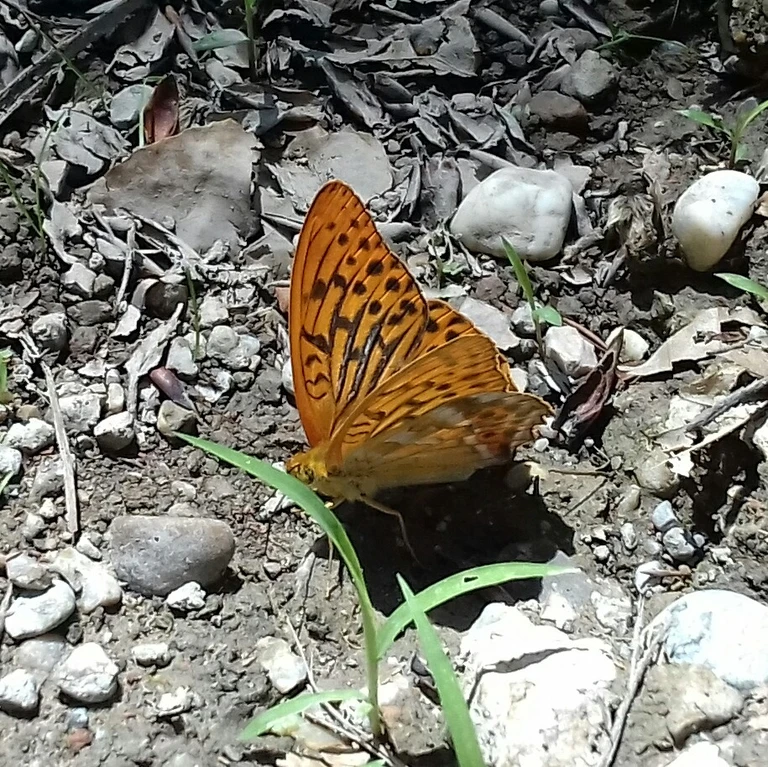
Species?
Argynnis paphia
